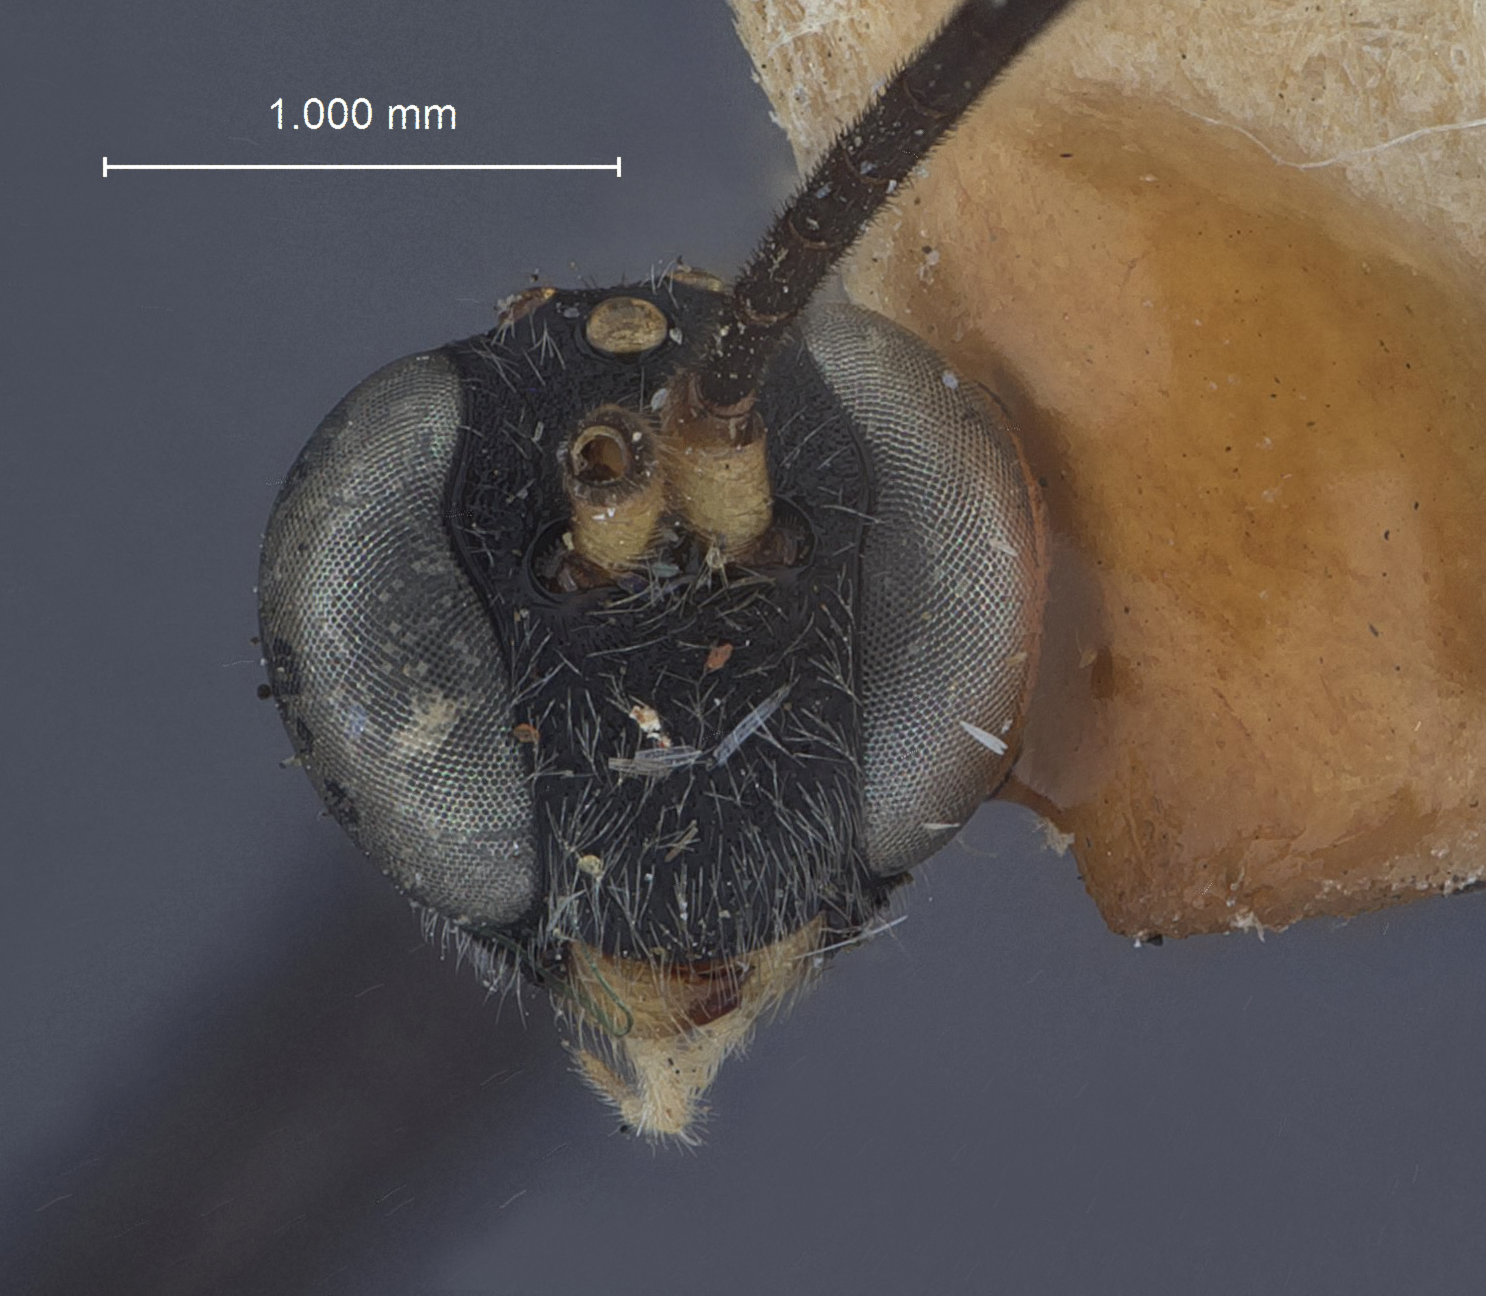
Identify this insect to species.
Anempheres diaphaniae
